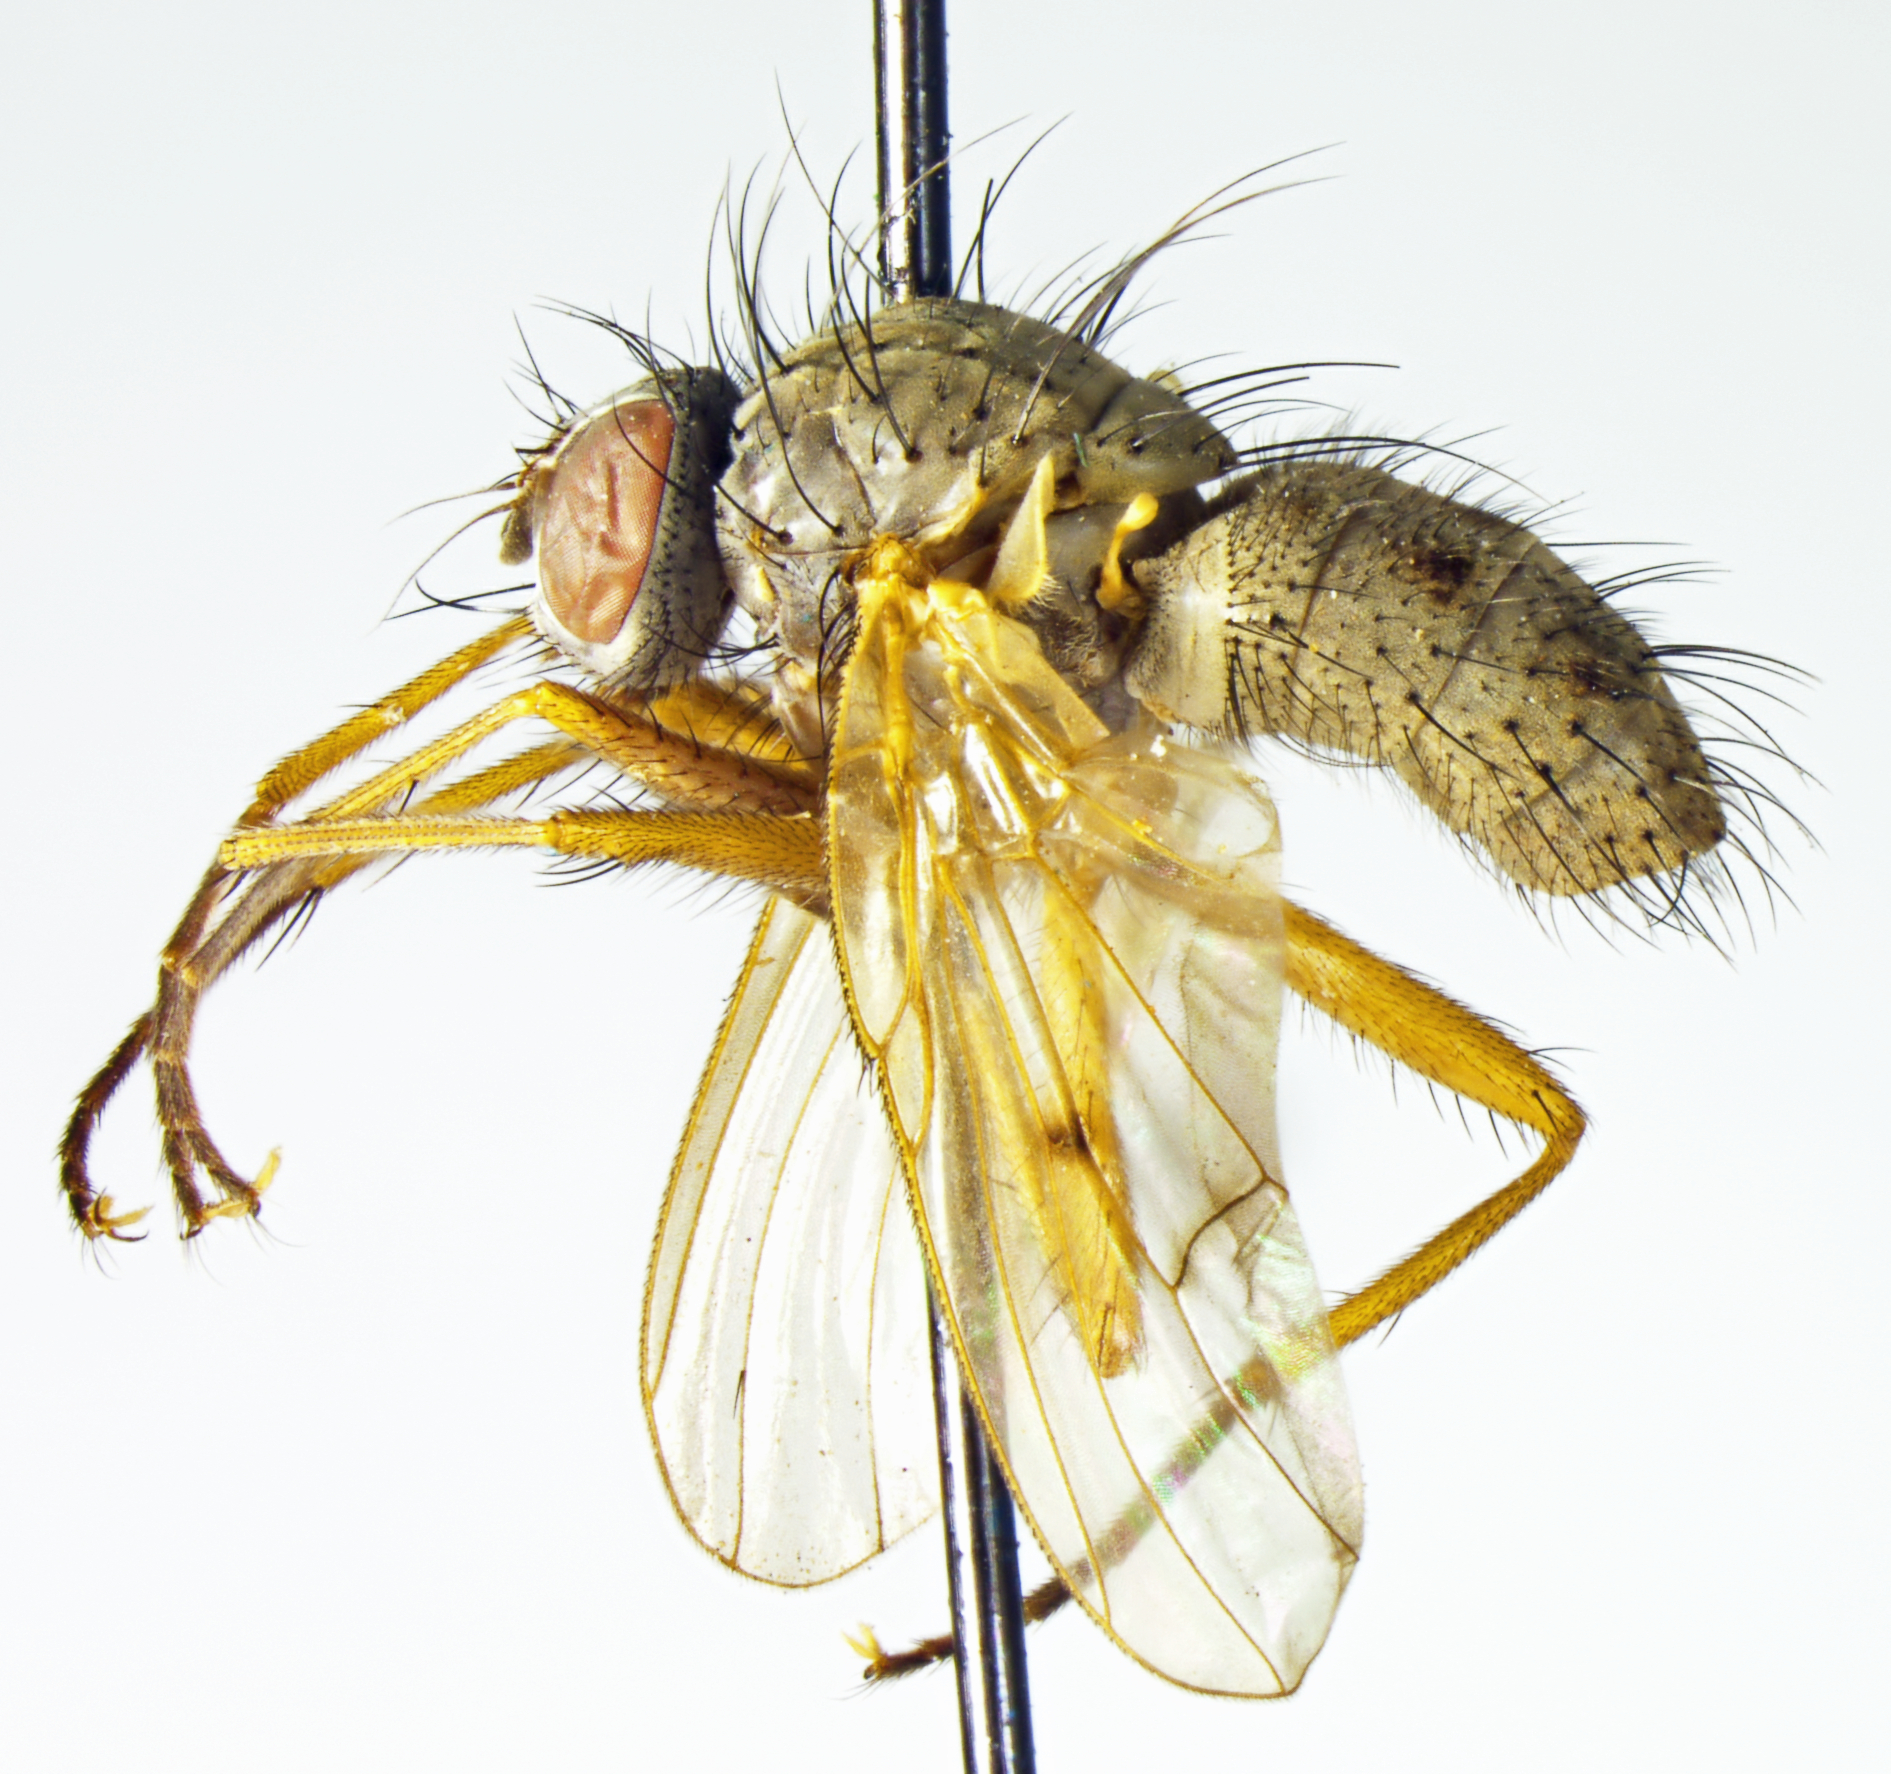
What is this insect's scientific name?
Helina acrosticalis
